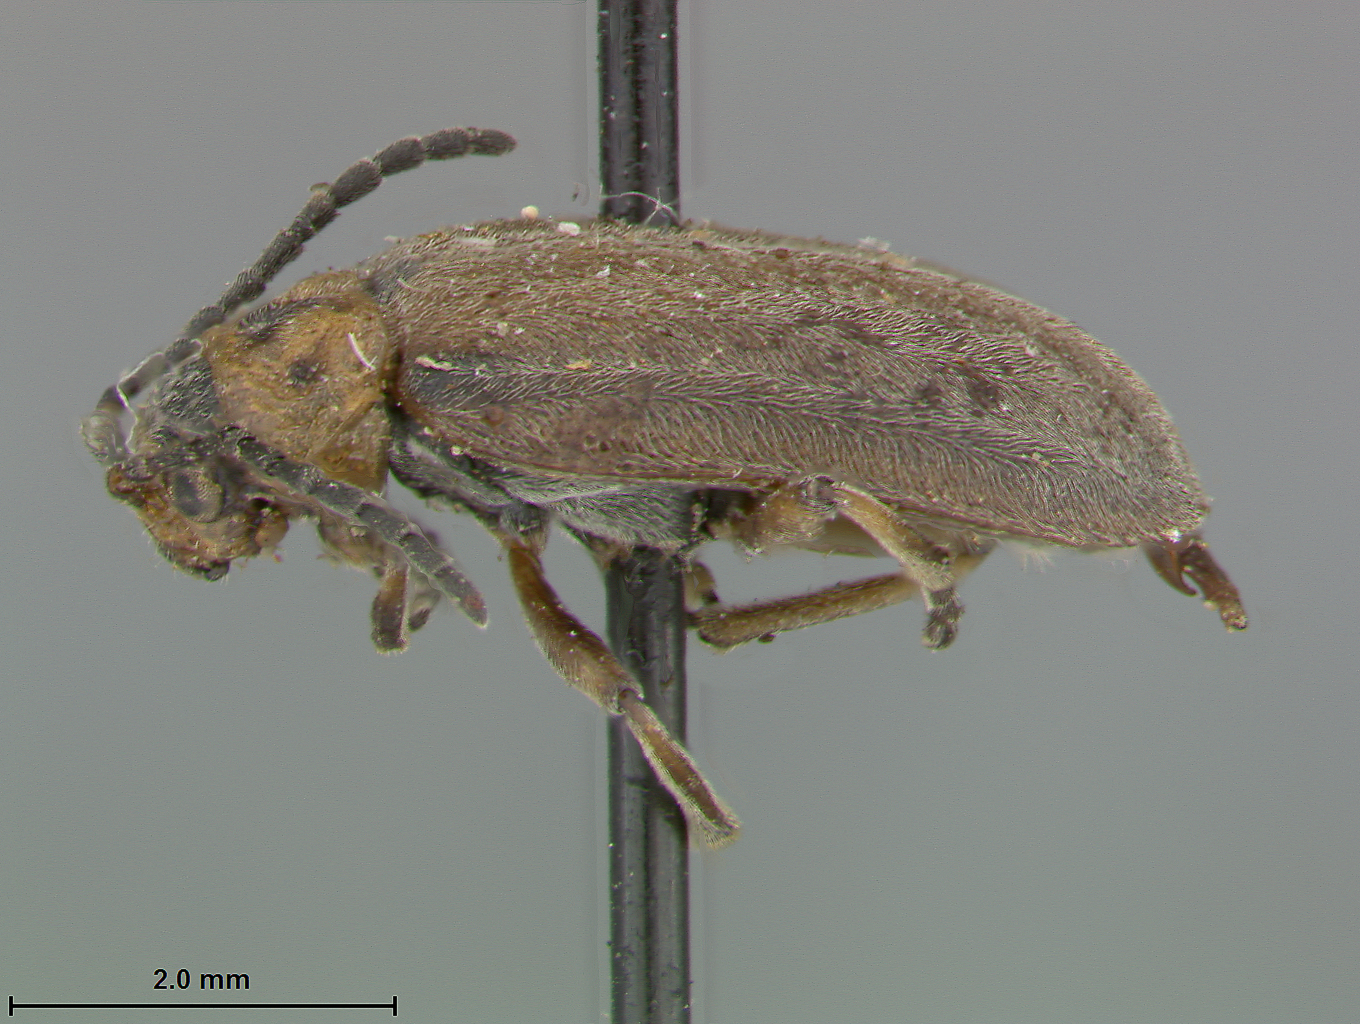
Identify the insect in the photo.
Galerucella punctipennis
